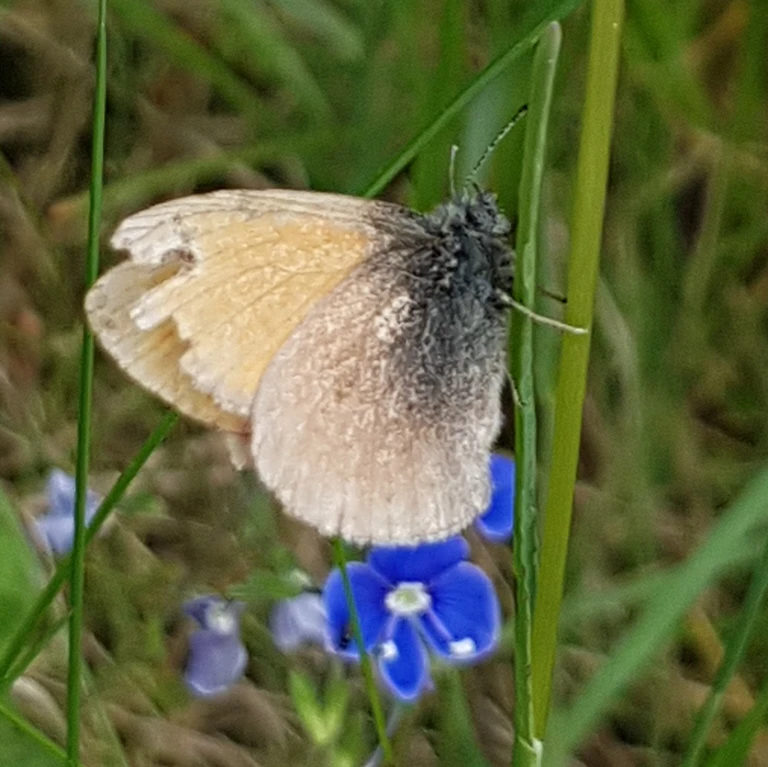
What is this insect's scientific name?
Coenonympha pamphilus
